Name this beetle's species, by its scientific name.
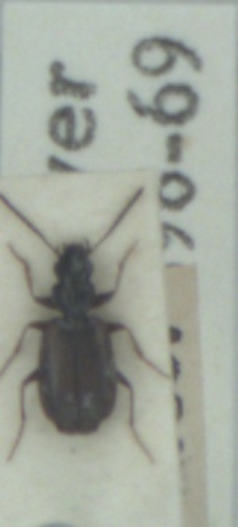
Syntomus obscuroguttatus
